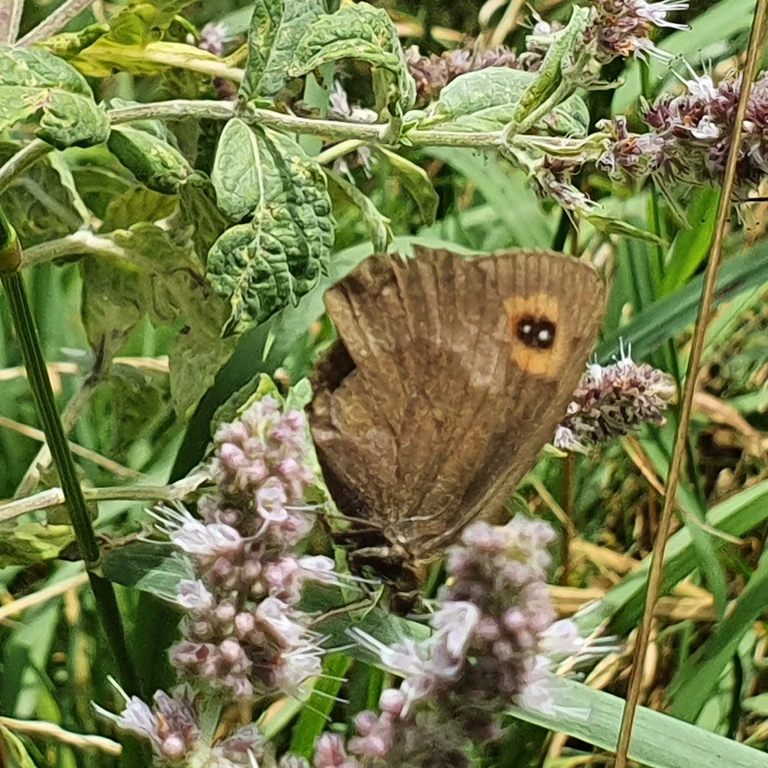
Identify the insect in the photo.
Erebia aethiops
